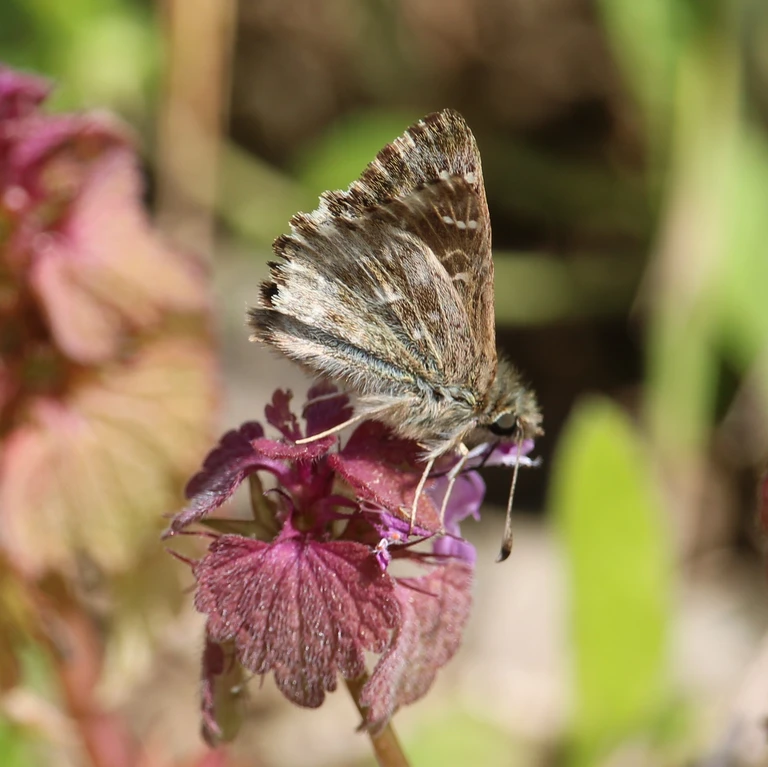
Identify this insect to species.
Carcharodus alceae
